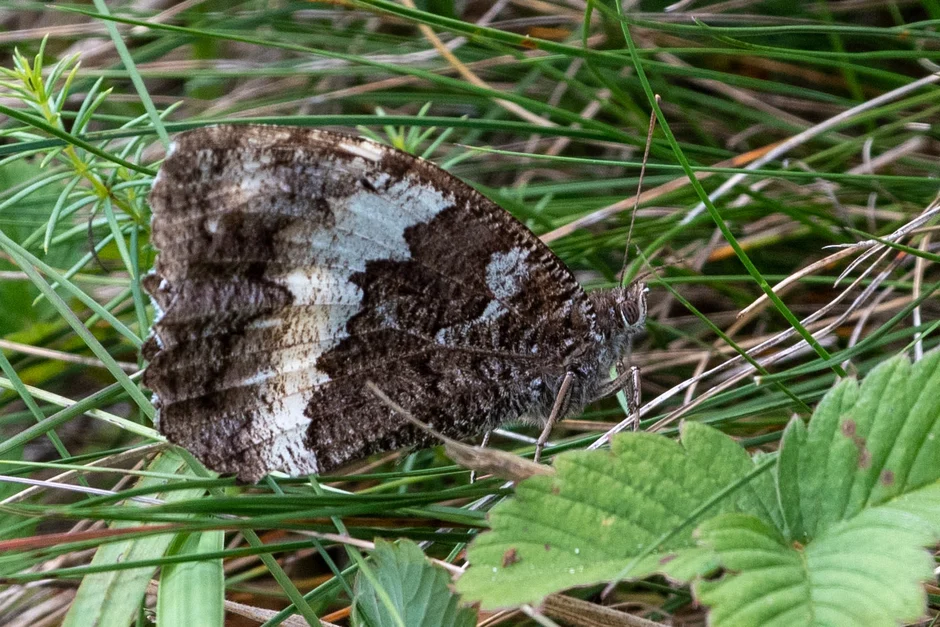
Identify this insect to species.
Brintesia circe
